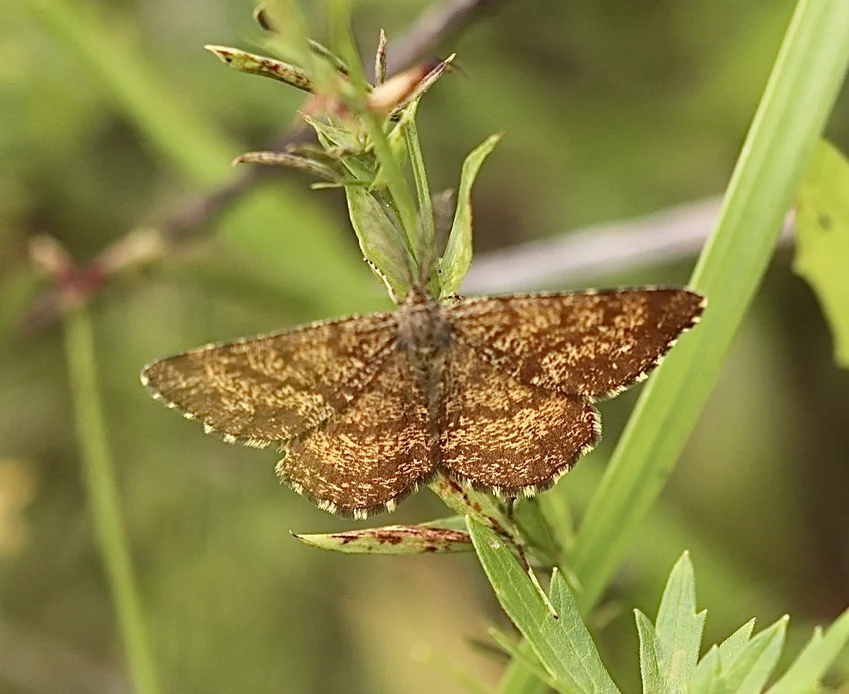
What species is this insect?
Ematurga atomaria
